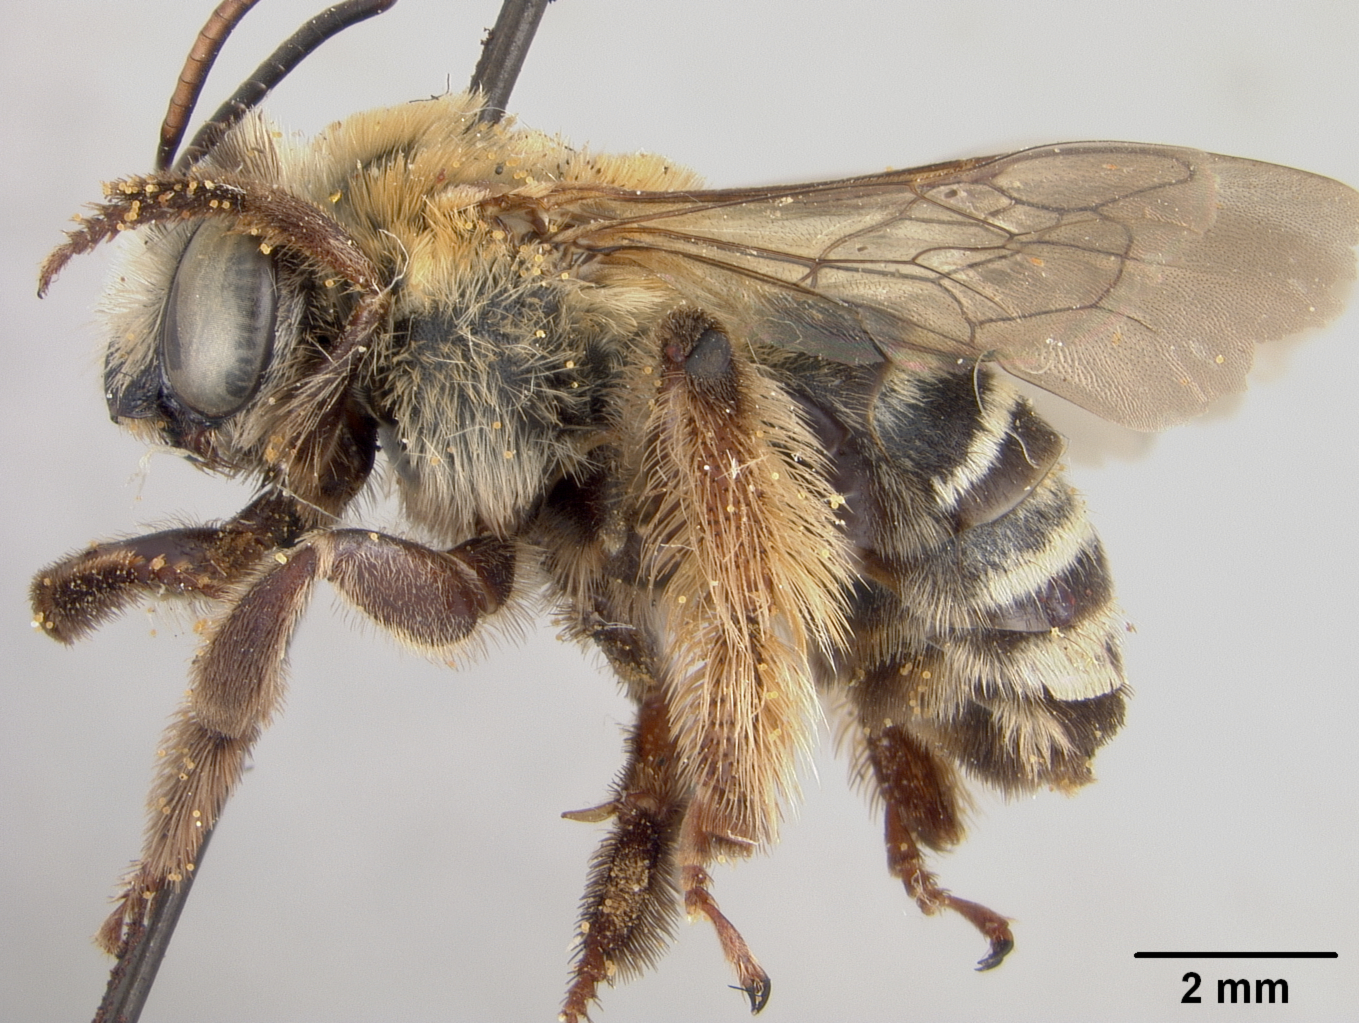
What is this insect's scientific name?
Melissodes aurescens
